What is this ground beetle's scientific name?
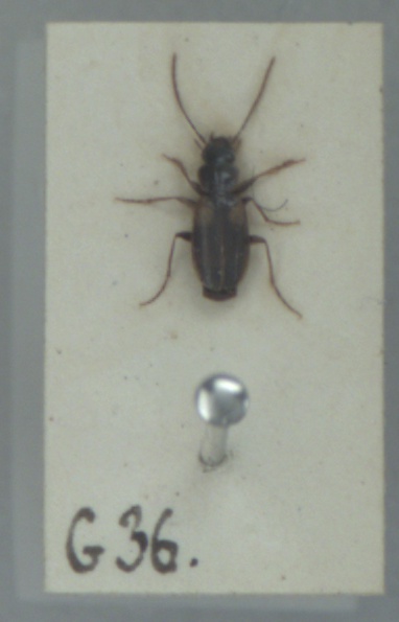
Badister sodalis
